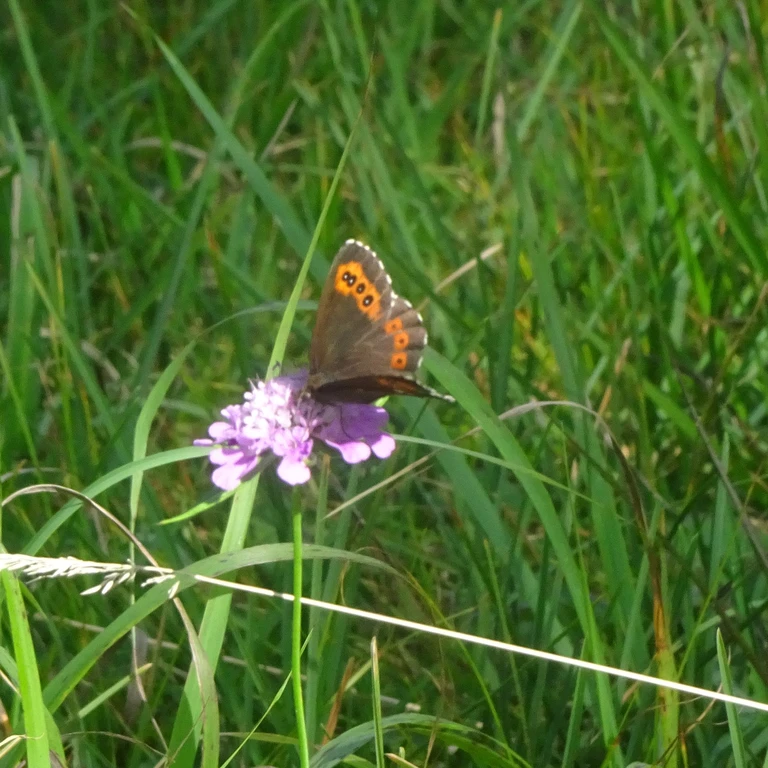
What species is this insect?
Erebia ligea
